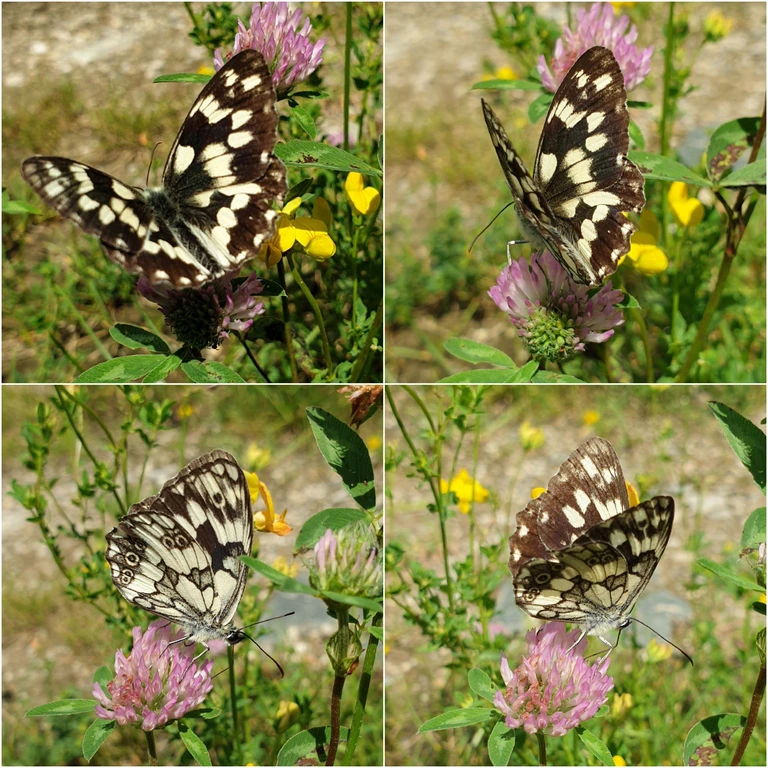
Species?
Melanargia galathea
